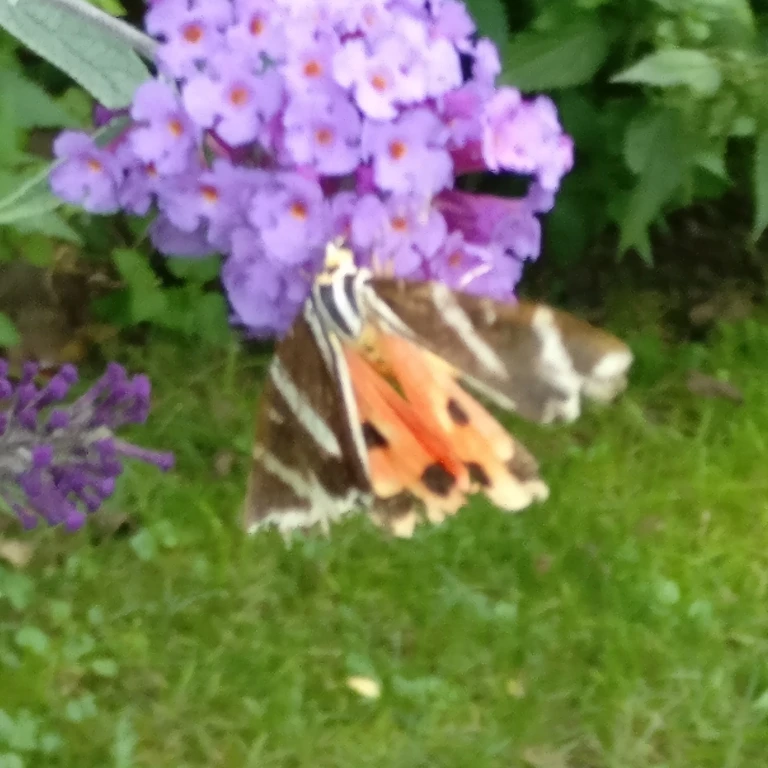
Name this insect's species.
Euplagia quadripunctaria
